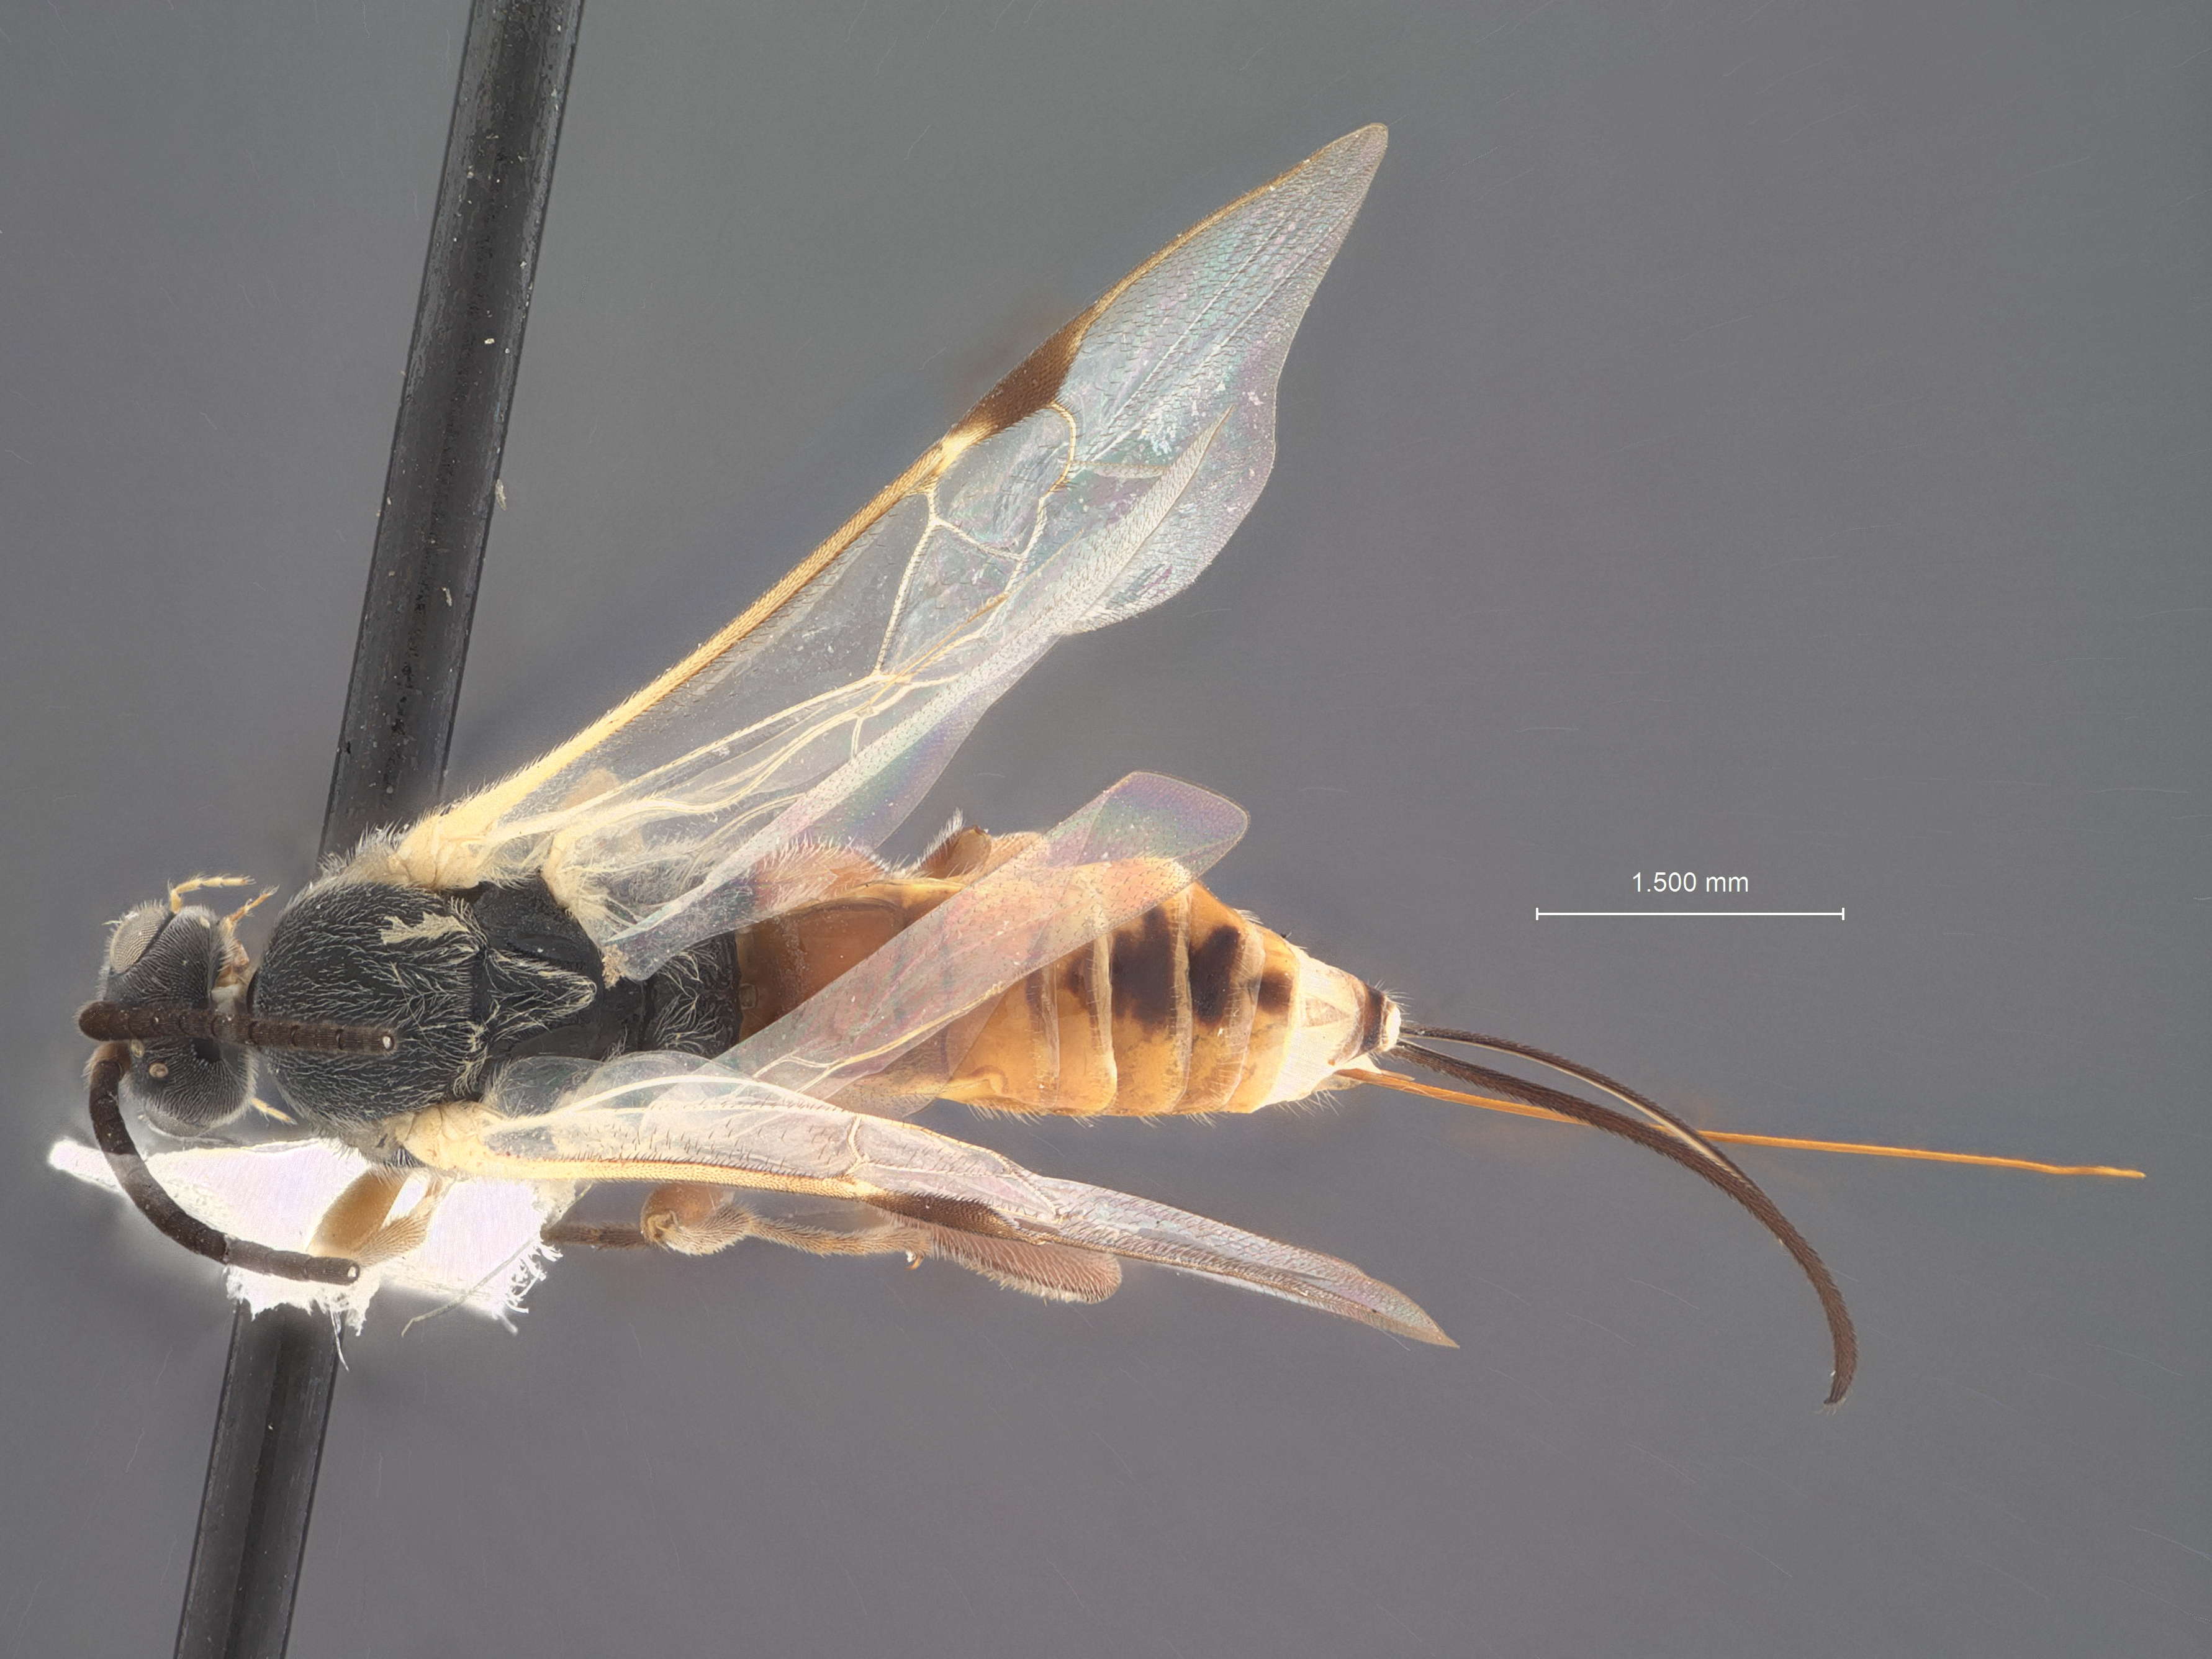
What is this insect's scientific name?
Promicrogaster miranda
